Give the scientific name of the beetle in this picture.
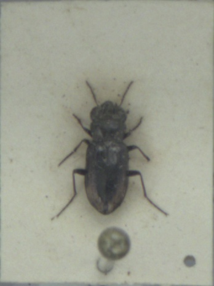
Notiophilus biguttatus
